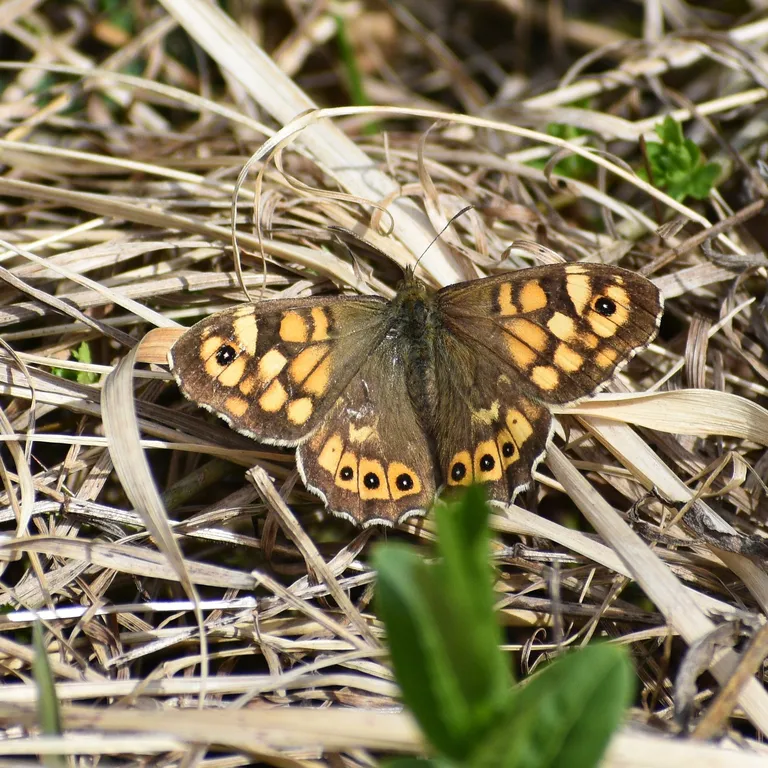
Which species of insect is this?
Pararge aegeria
